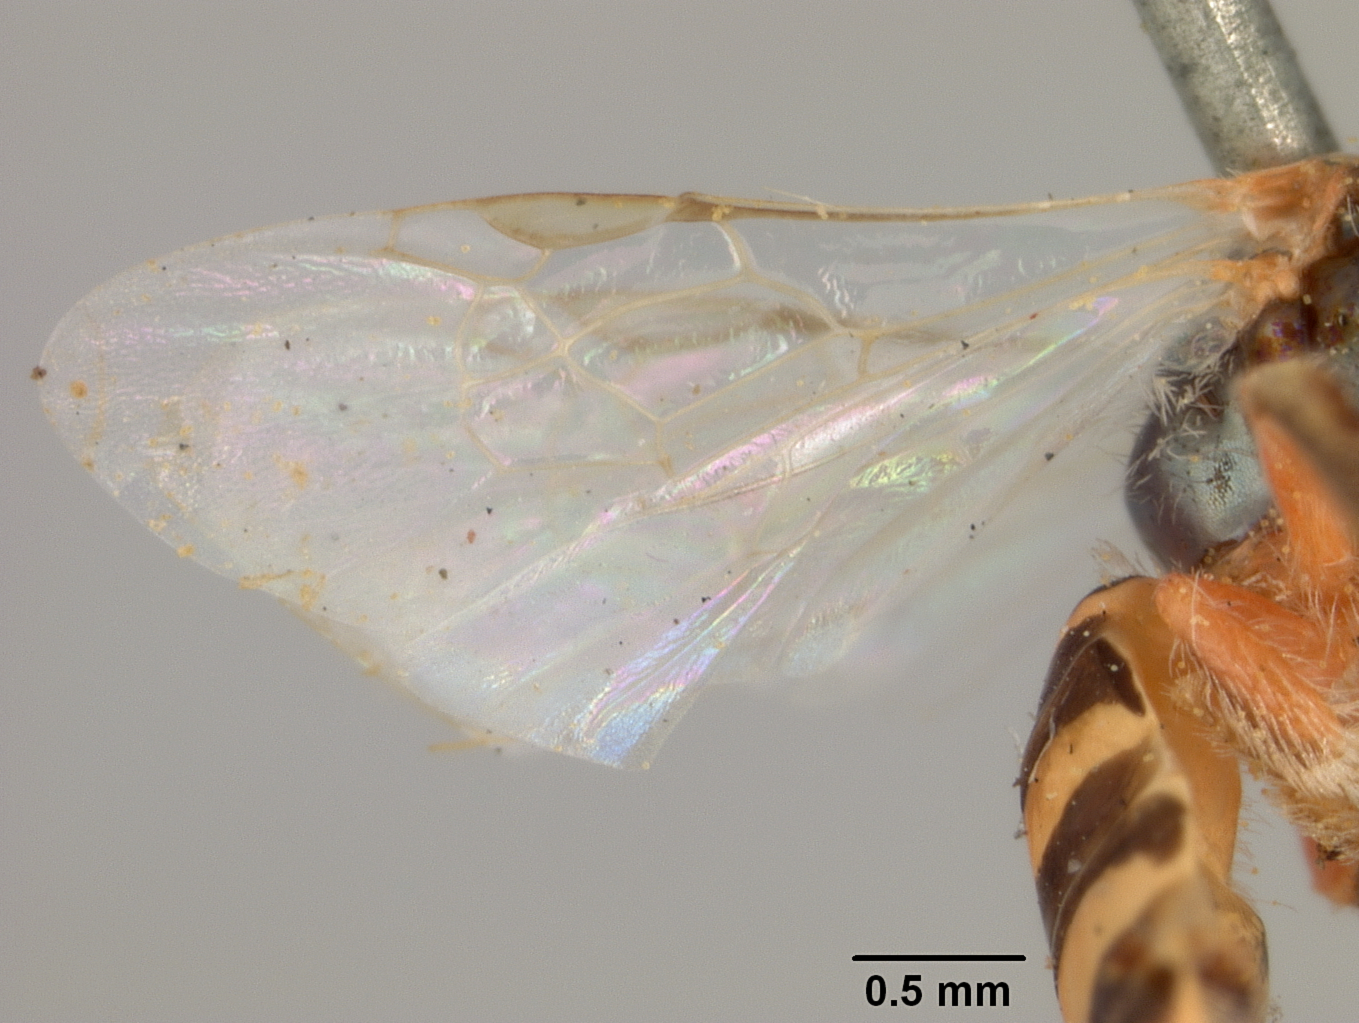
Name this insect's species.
Perdita baccharidis
